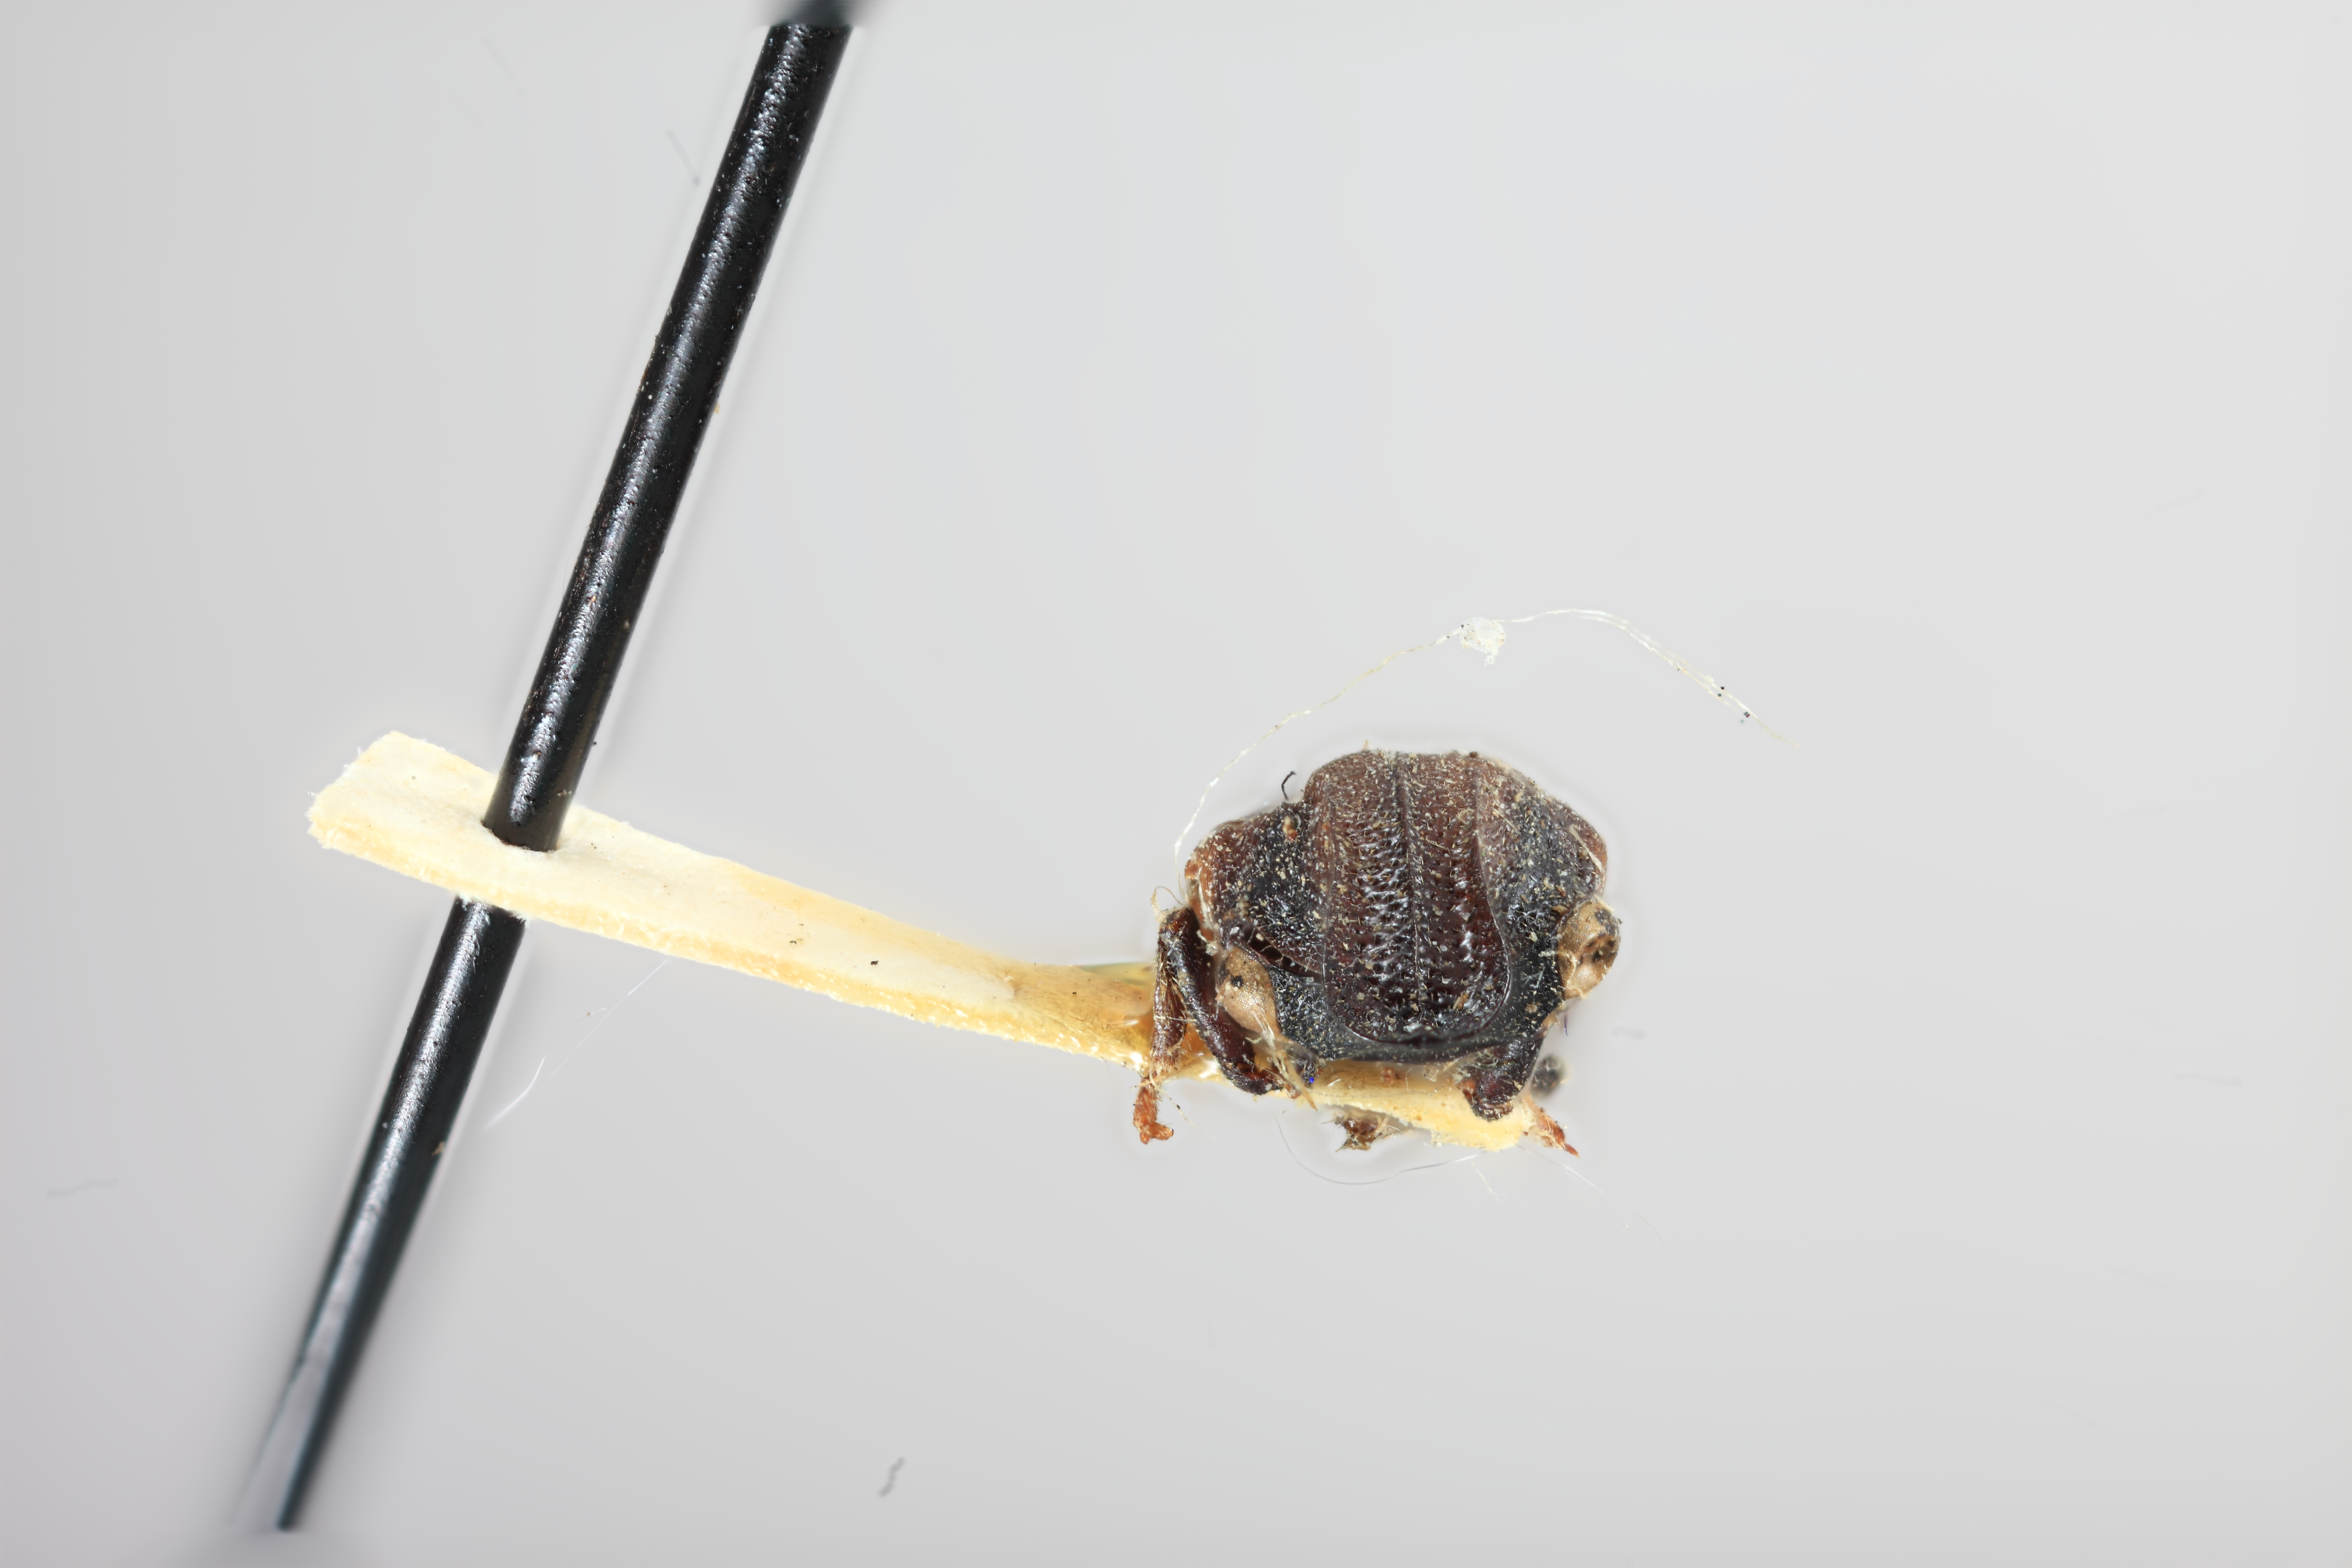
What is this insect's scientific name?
Tristan tremolerasi
